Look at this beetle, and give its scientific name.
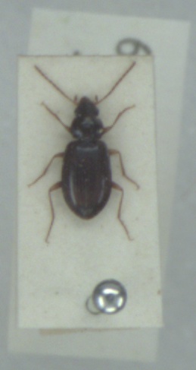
Ocys quinquestriatus
